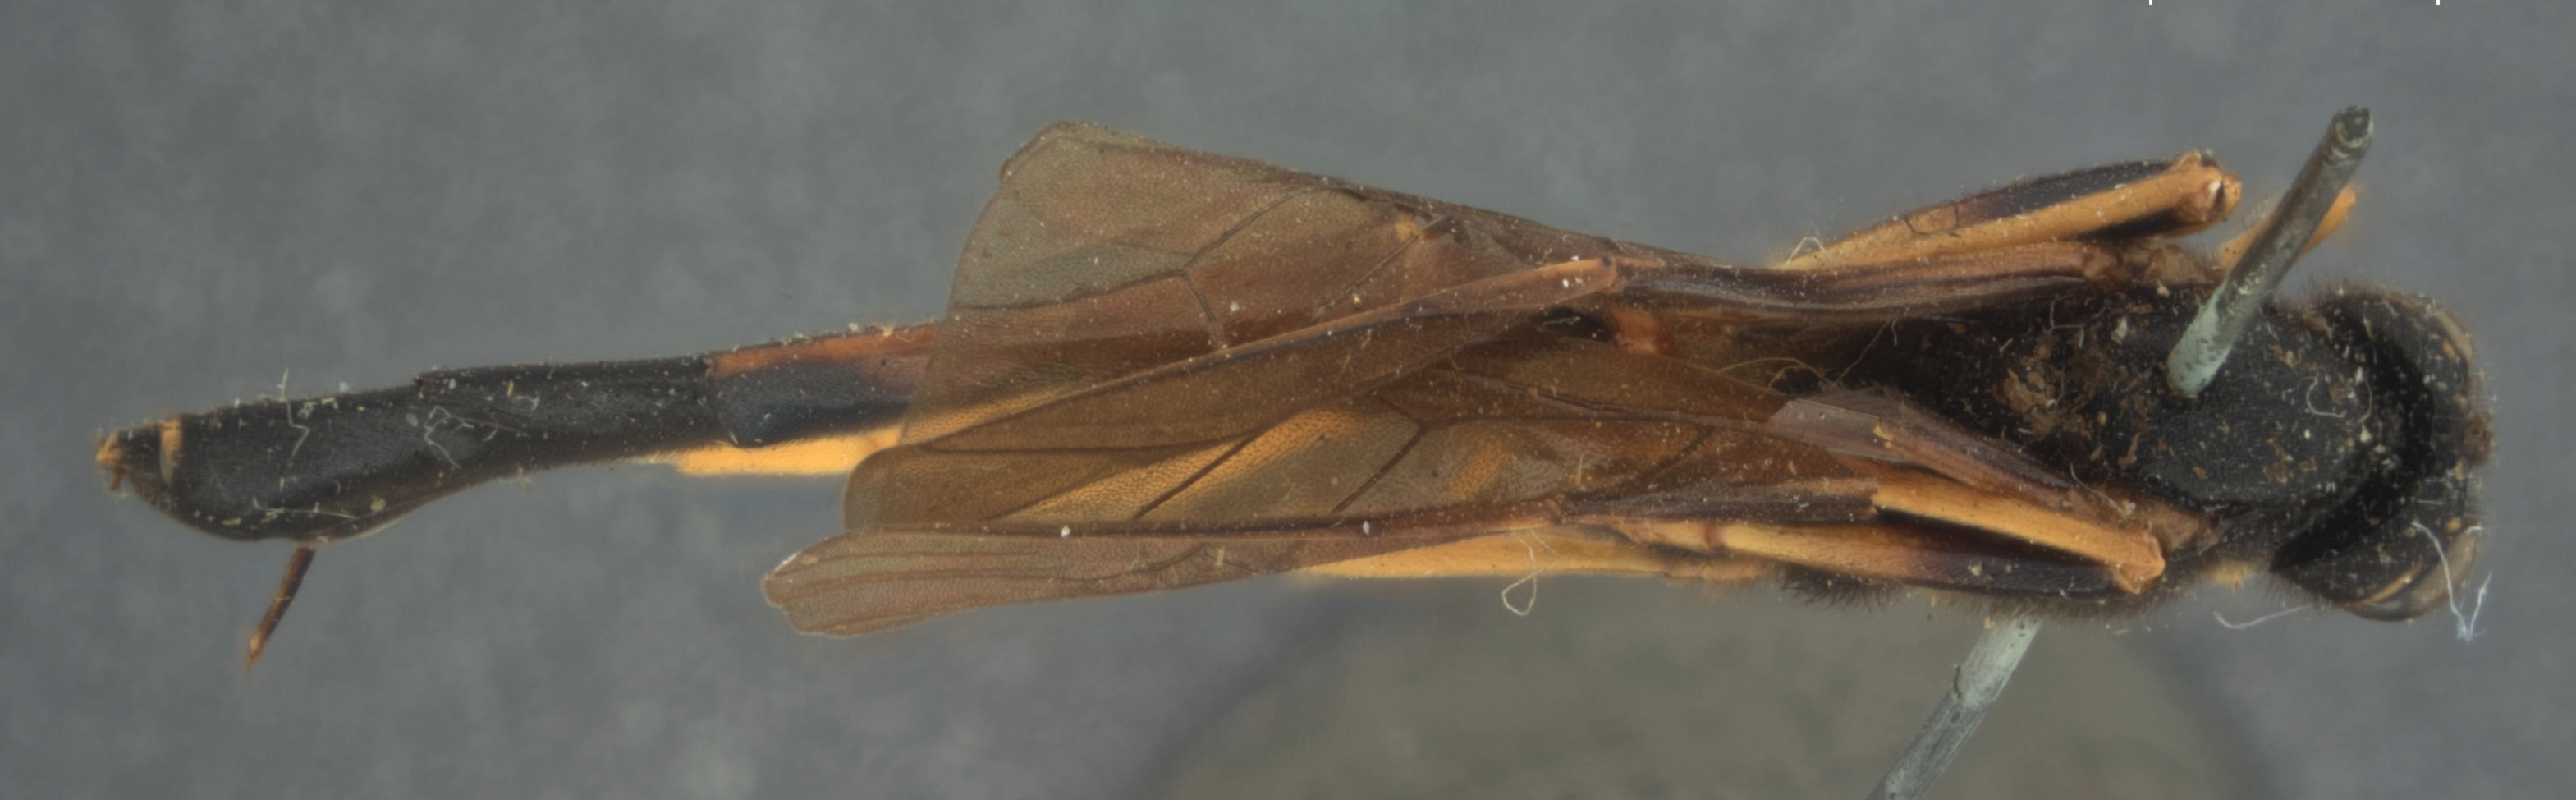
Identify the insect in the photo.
Schizoloma confusa
